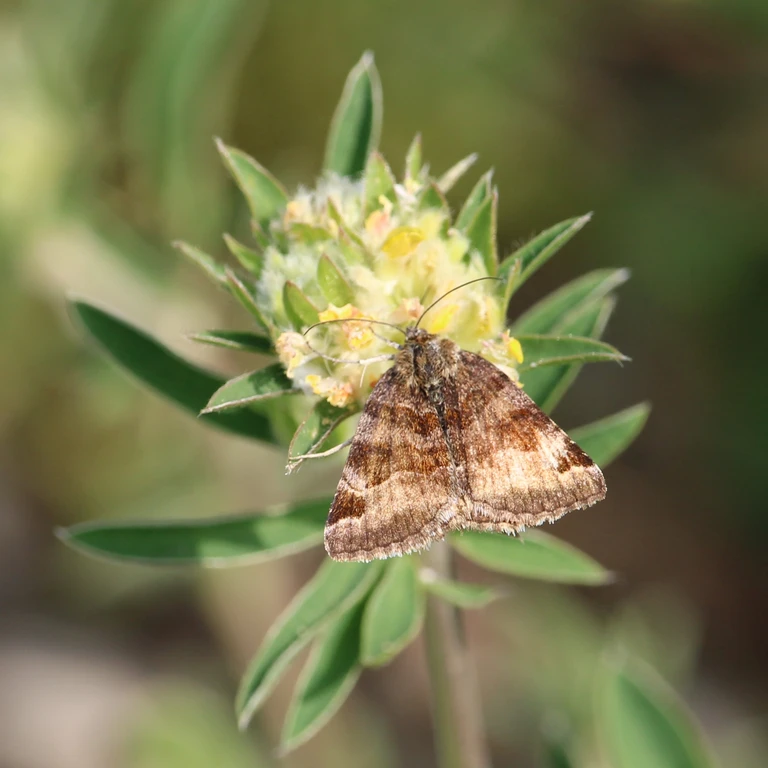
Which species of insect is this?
Euclidia glyphica
